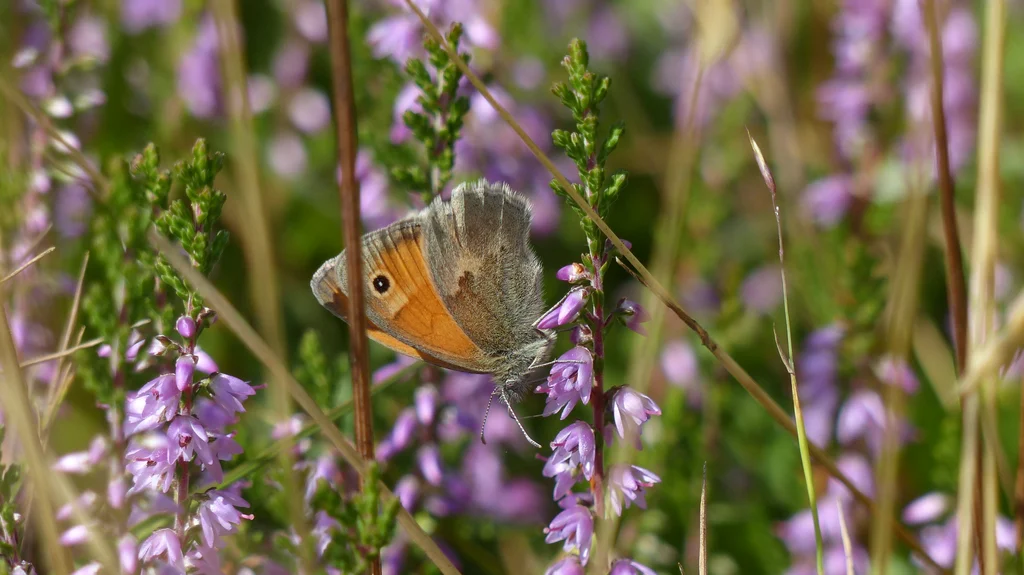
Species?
Coenonympha pamphilus
